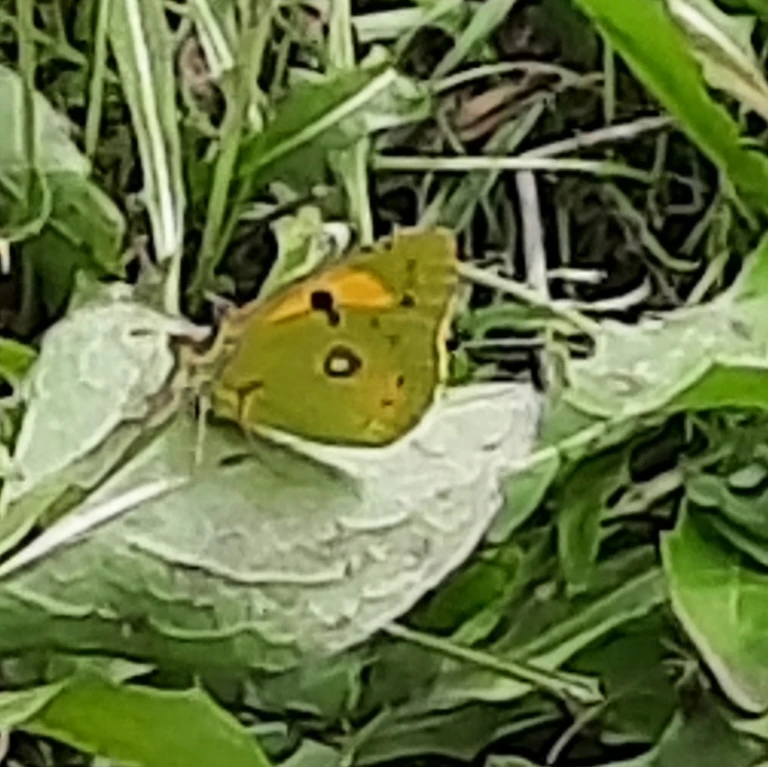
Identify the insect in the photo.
Colias croceus
